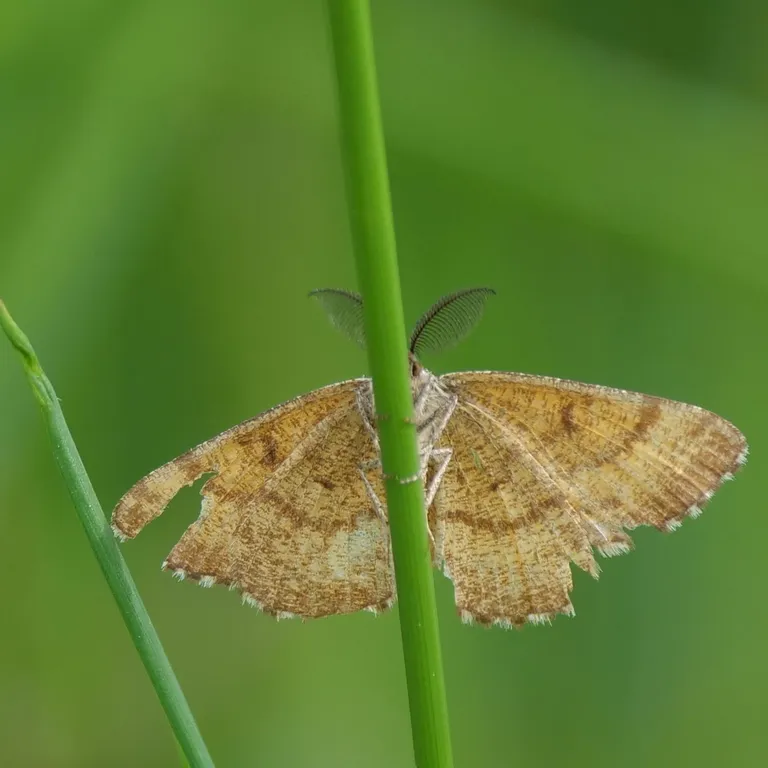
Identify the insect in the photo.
Ematurga atomaria
